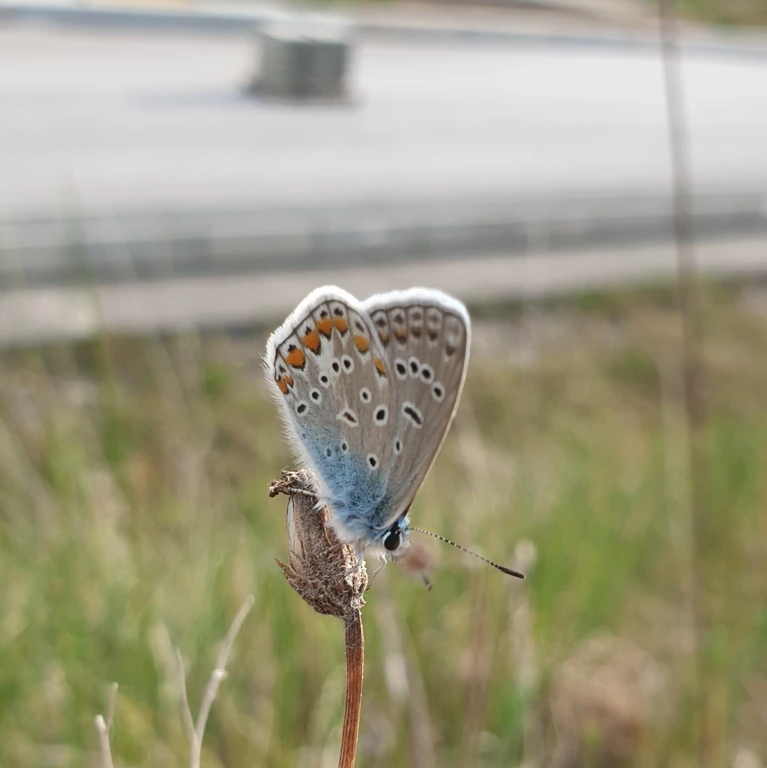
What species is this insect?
Polyommatus icarus
